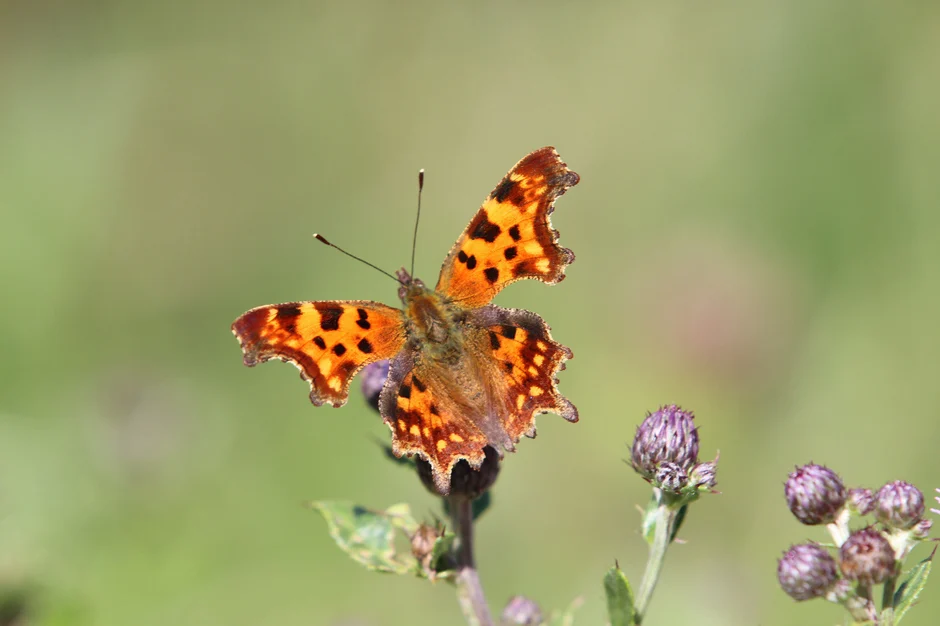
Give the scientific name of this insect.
Polygonia c-album
